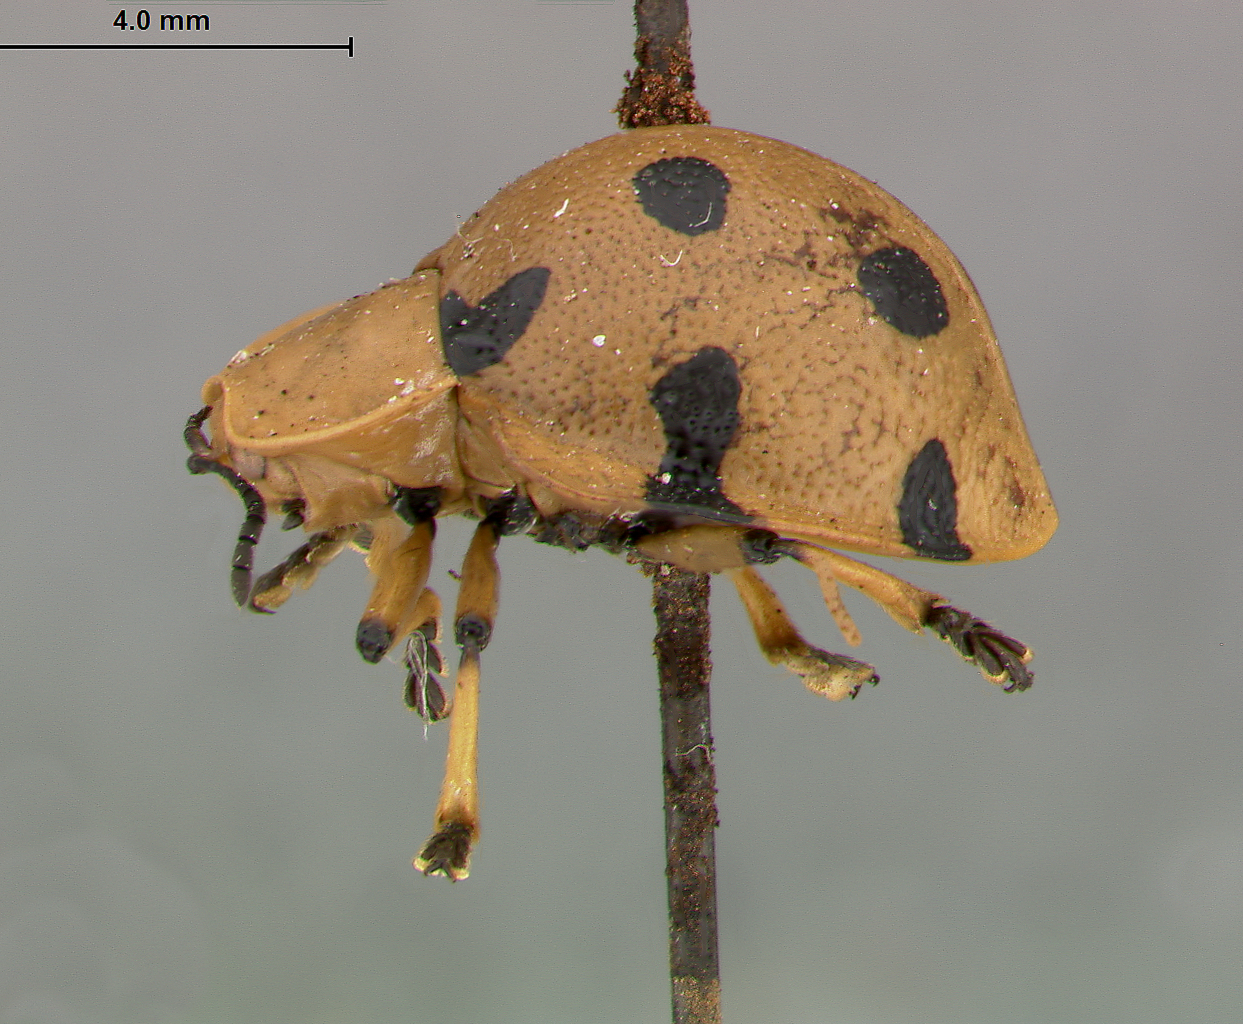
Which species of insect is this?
Stoiba decemmaculata
